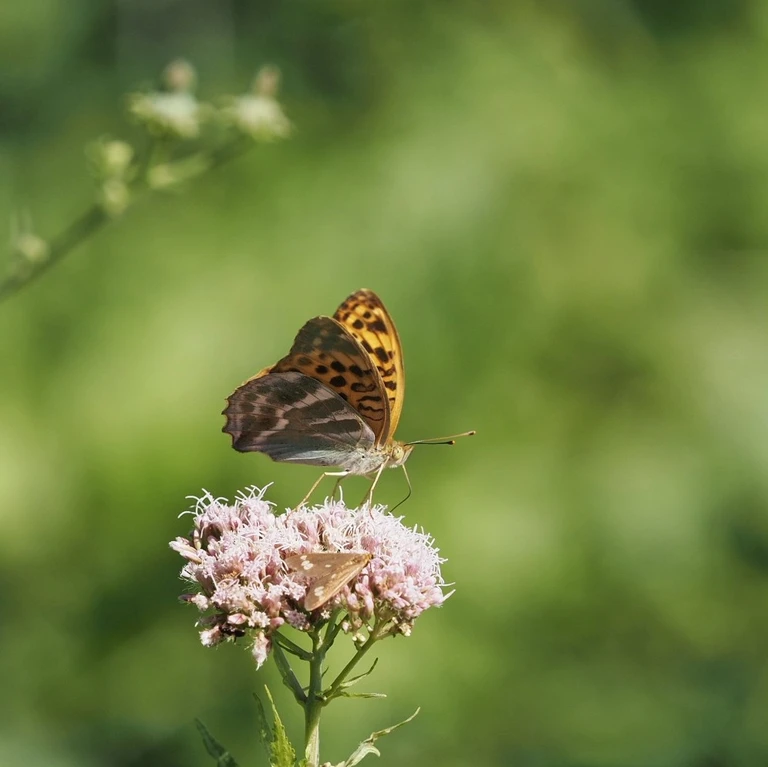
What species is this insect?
Argynnis paphia
